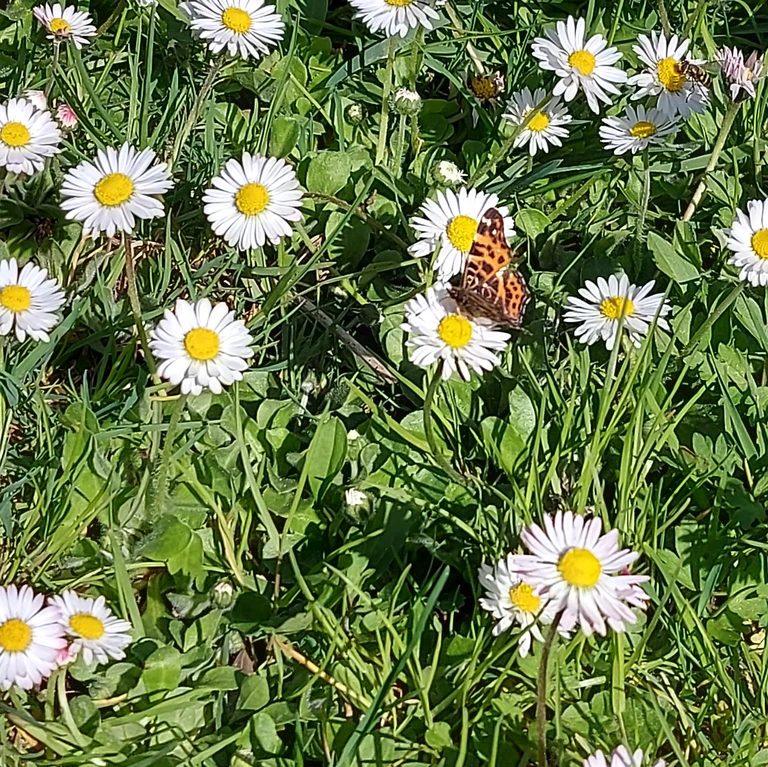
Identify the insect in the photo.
Araschnia levana
